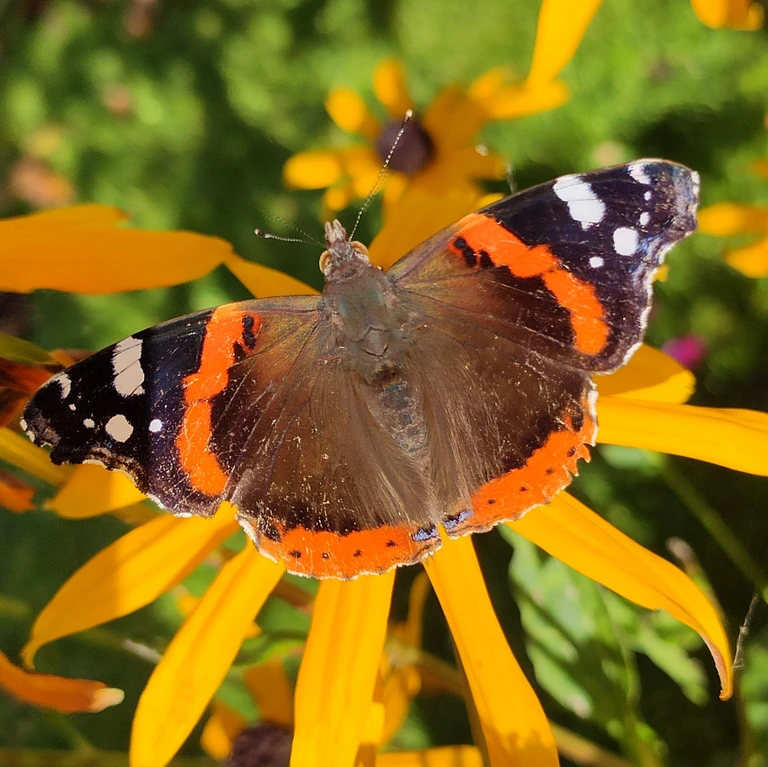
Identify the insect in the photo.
Vanessa atalanta
